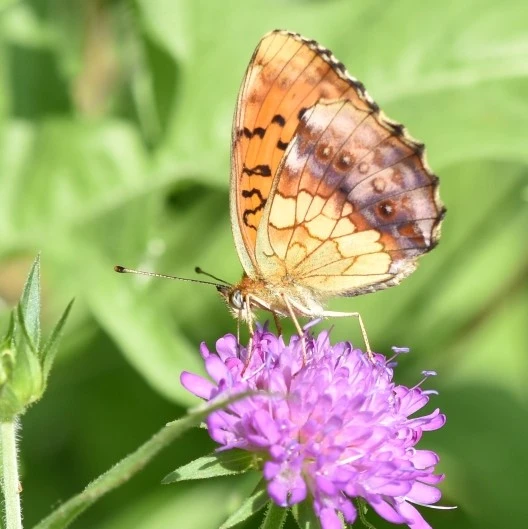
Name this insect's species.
Brenthis daphne
